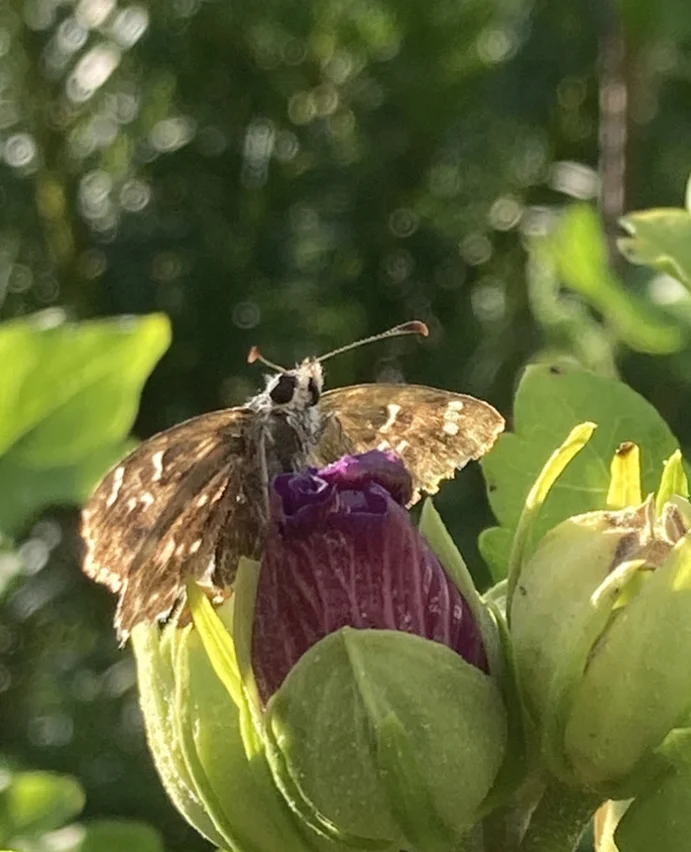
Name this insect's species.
Carcharodus alceae
